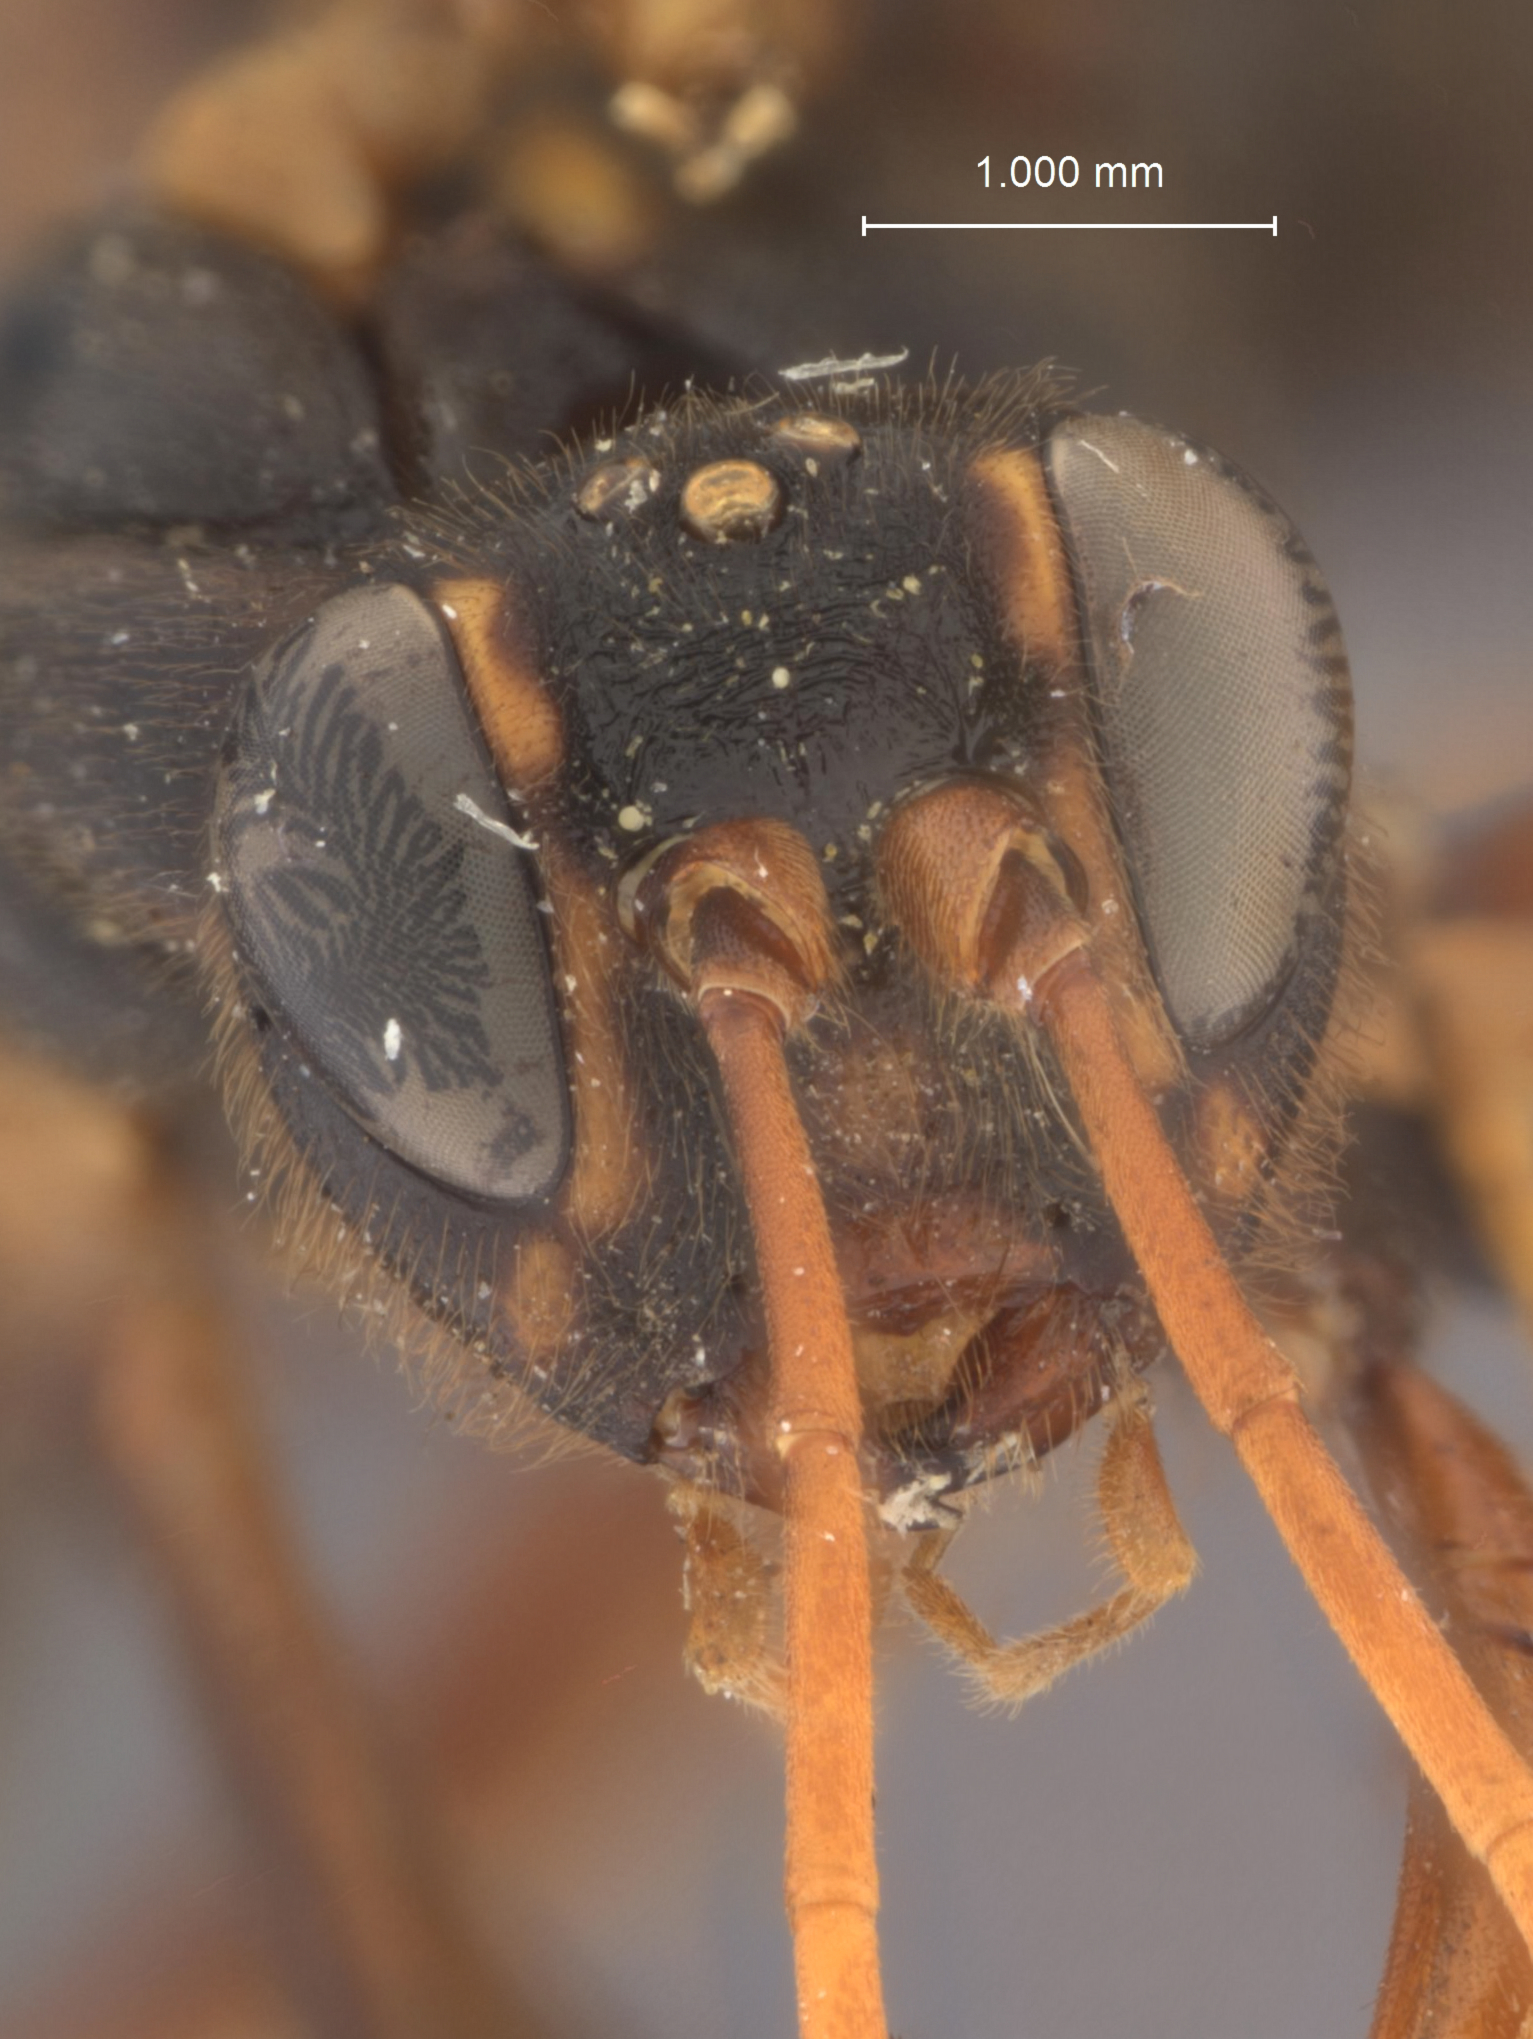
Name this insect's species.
Echthrus adillae
